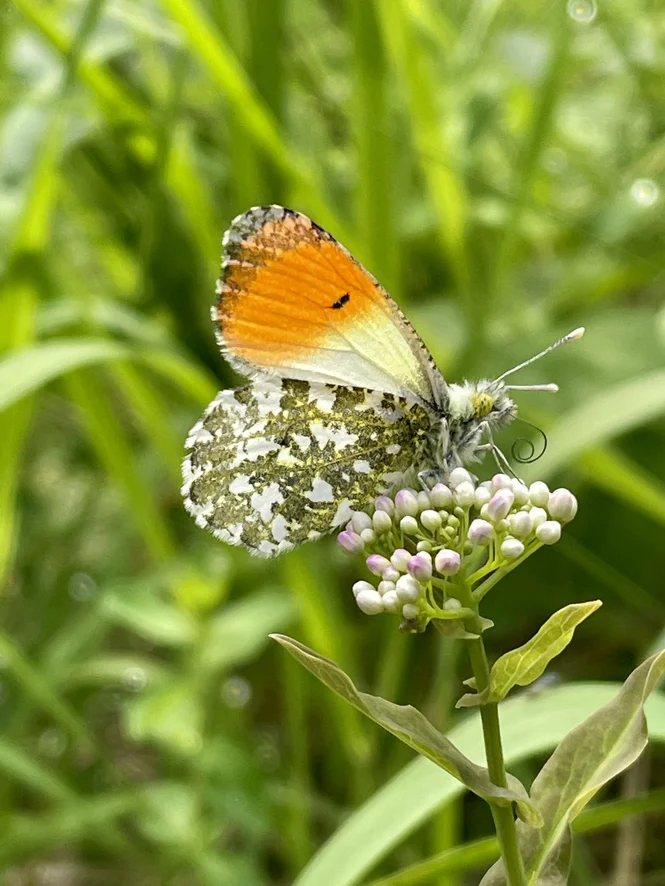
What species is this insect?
Anthocharis cardamines
